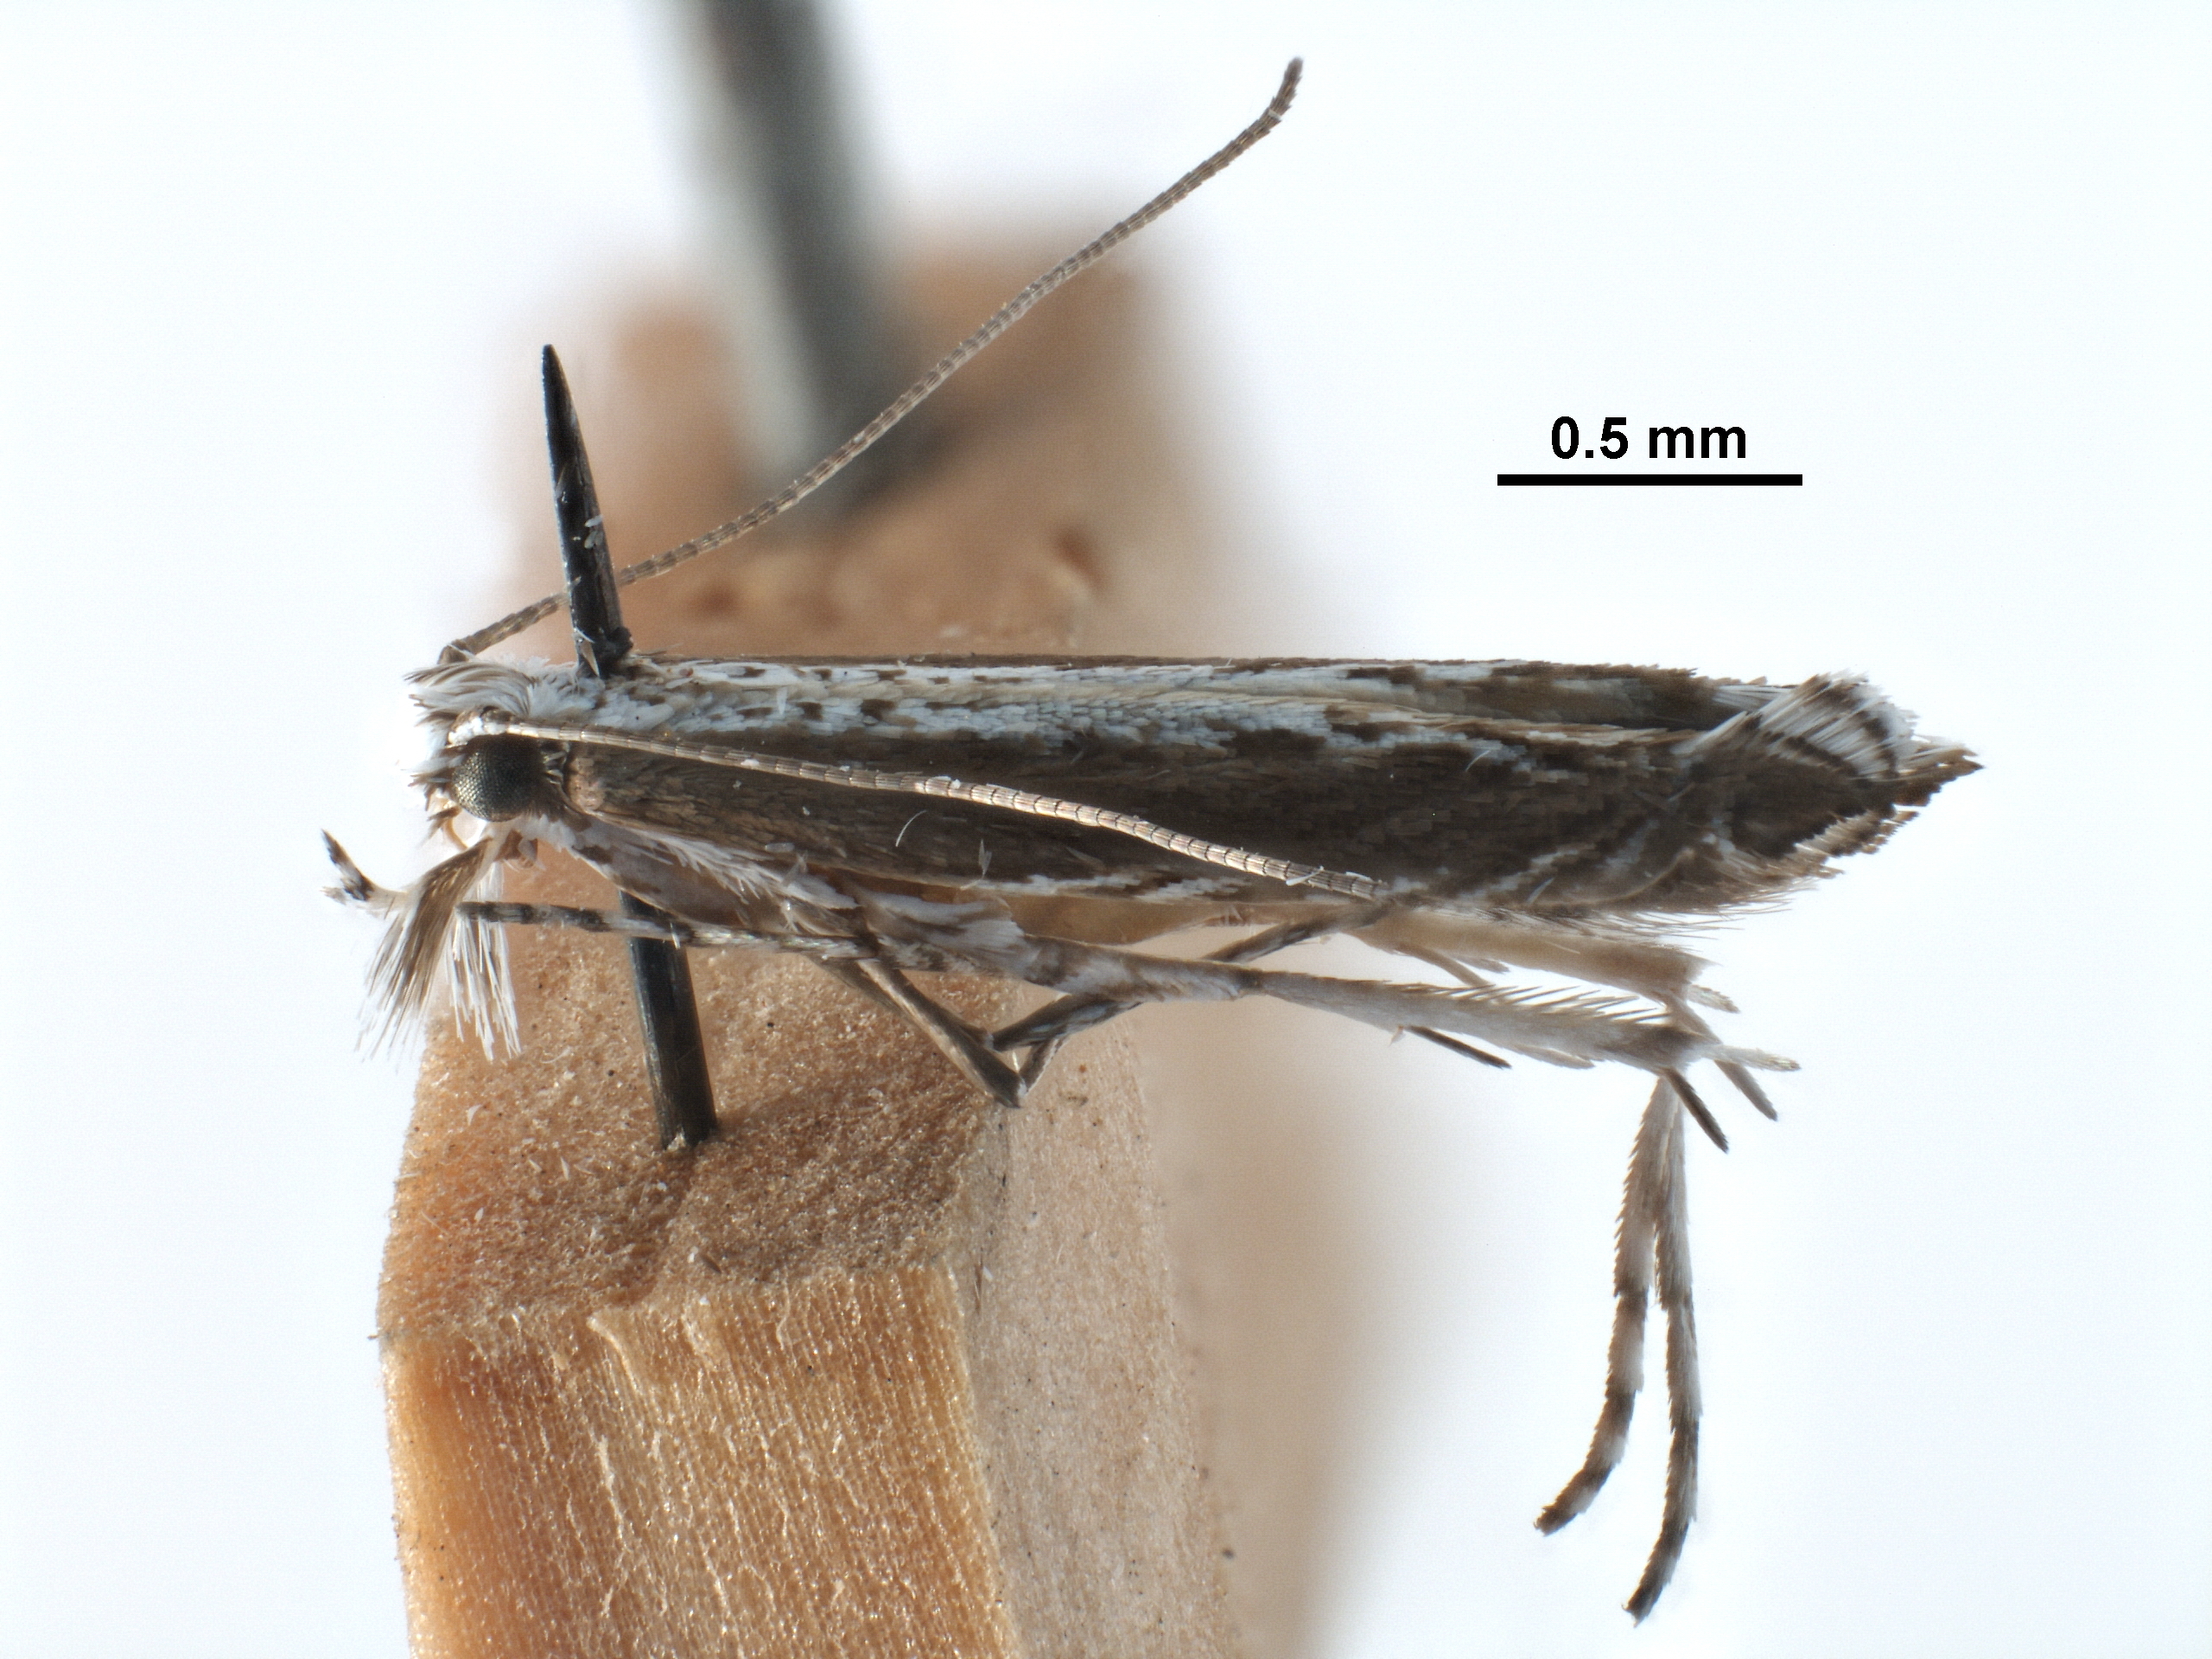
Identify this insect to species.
Acrocercops albomarginatum
